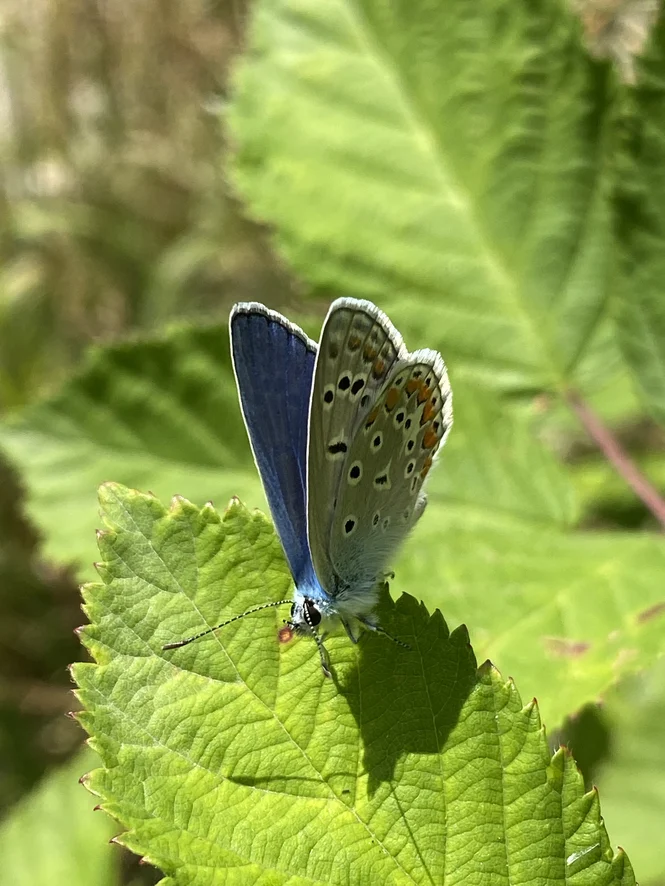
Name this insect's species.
Polyommatus icarus
